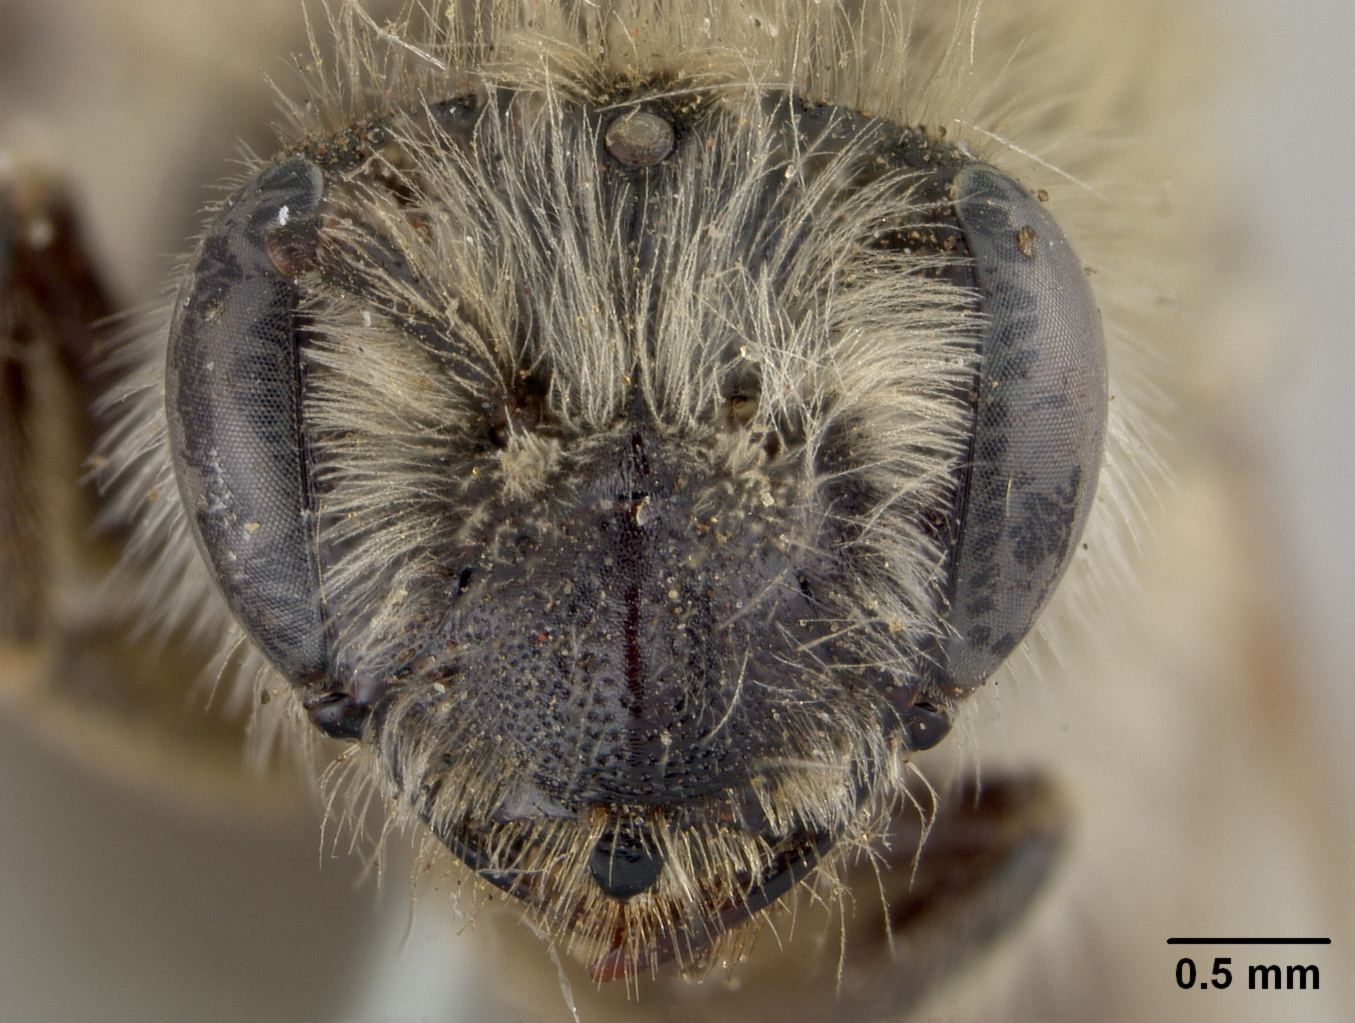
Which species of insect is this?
Andrena sapellonis
